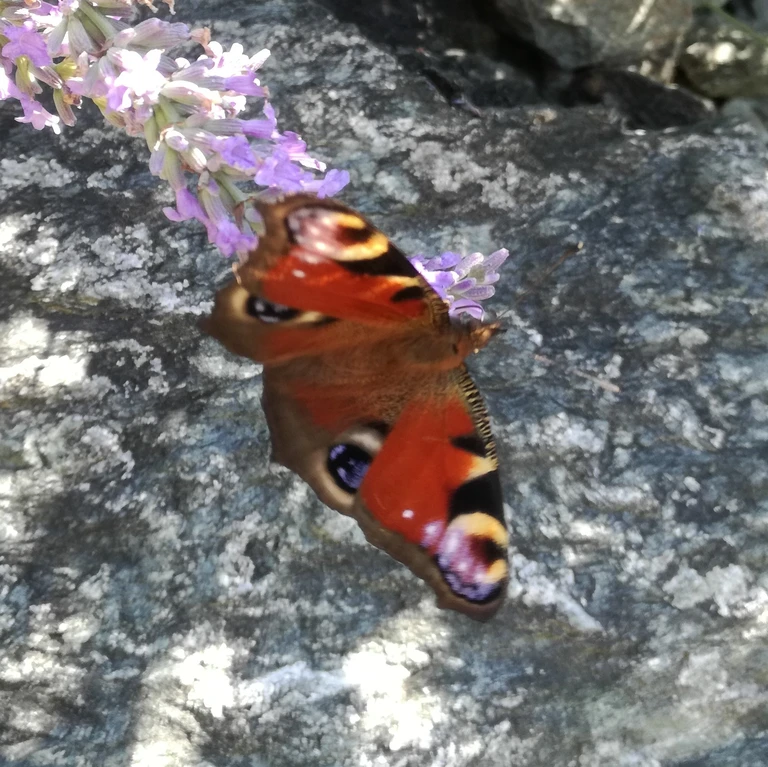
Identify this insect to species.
Aglais io
